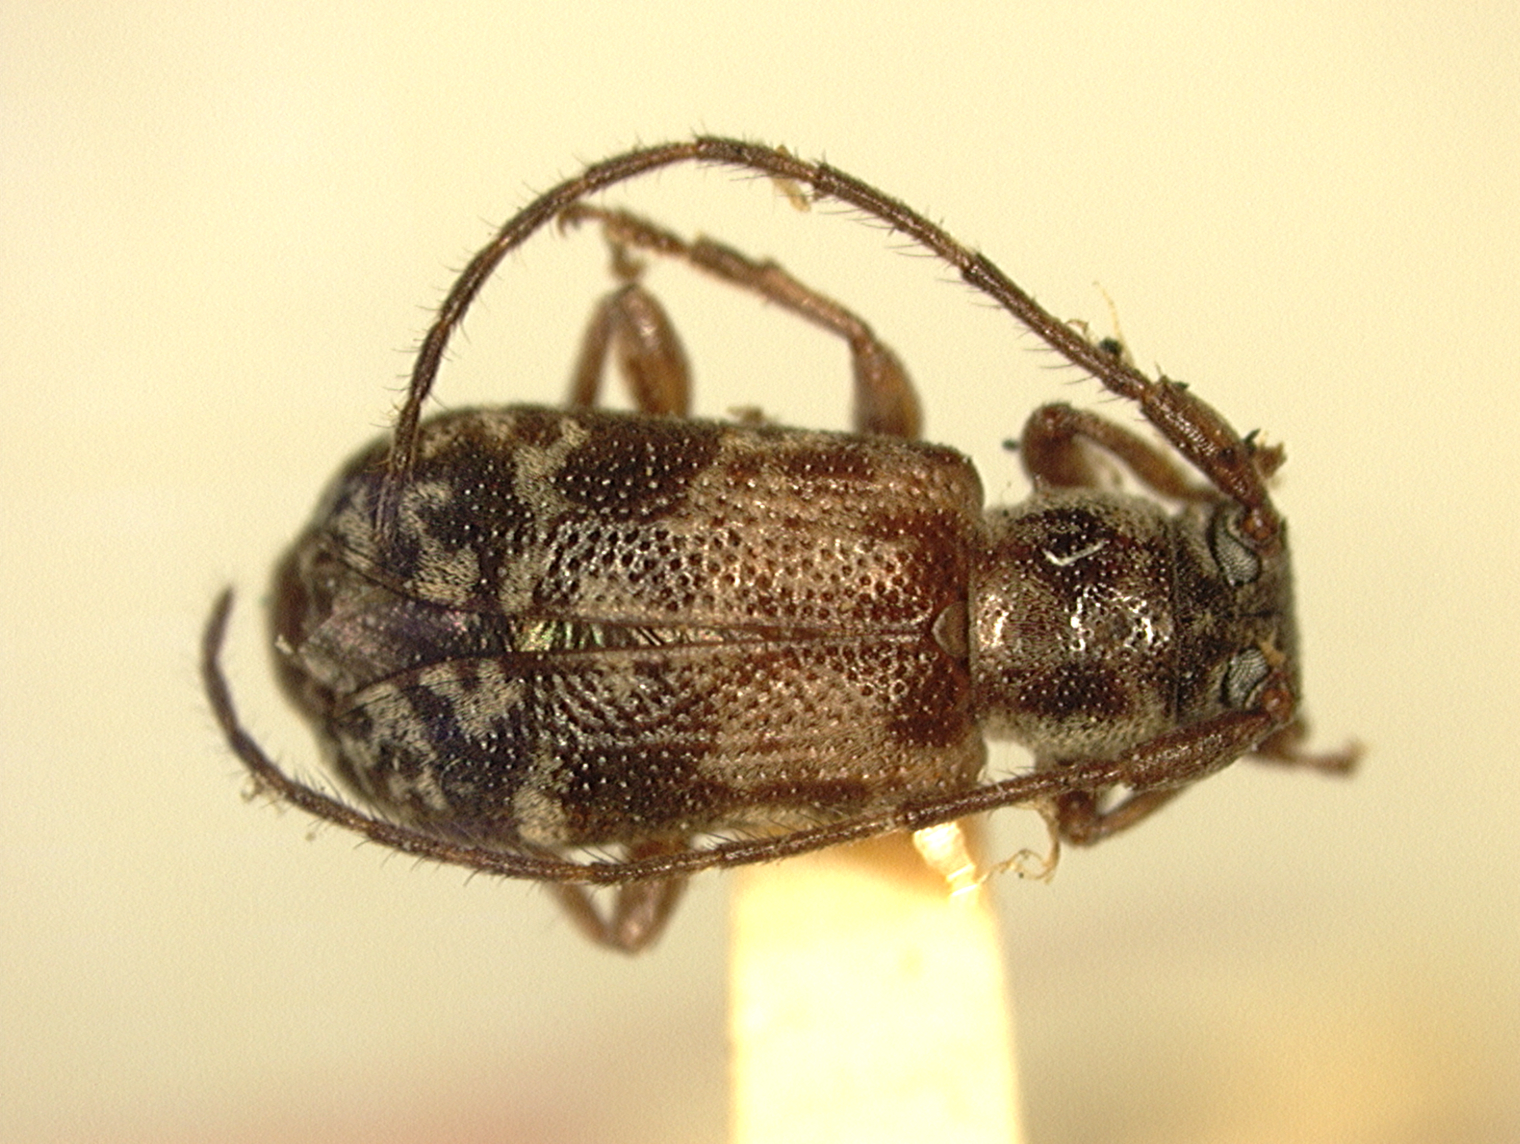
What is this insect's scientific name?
Sciades sibuyanensis (also Miaena sibuyanensis)
